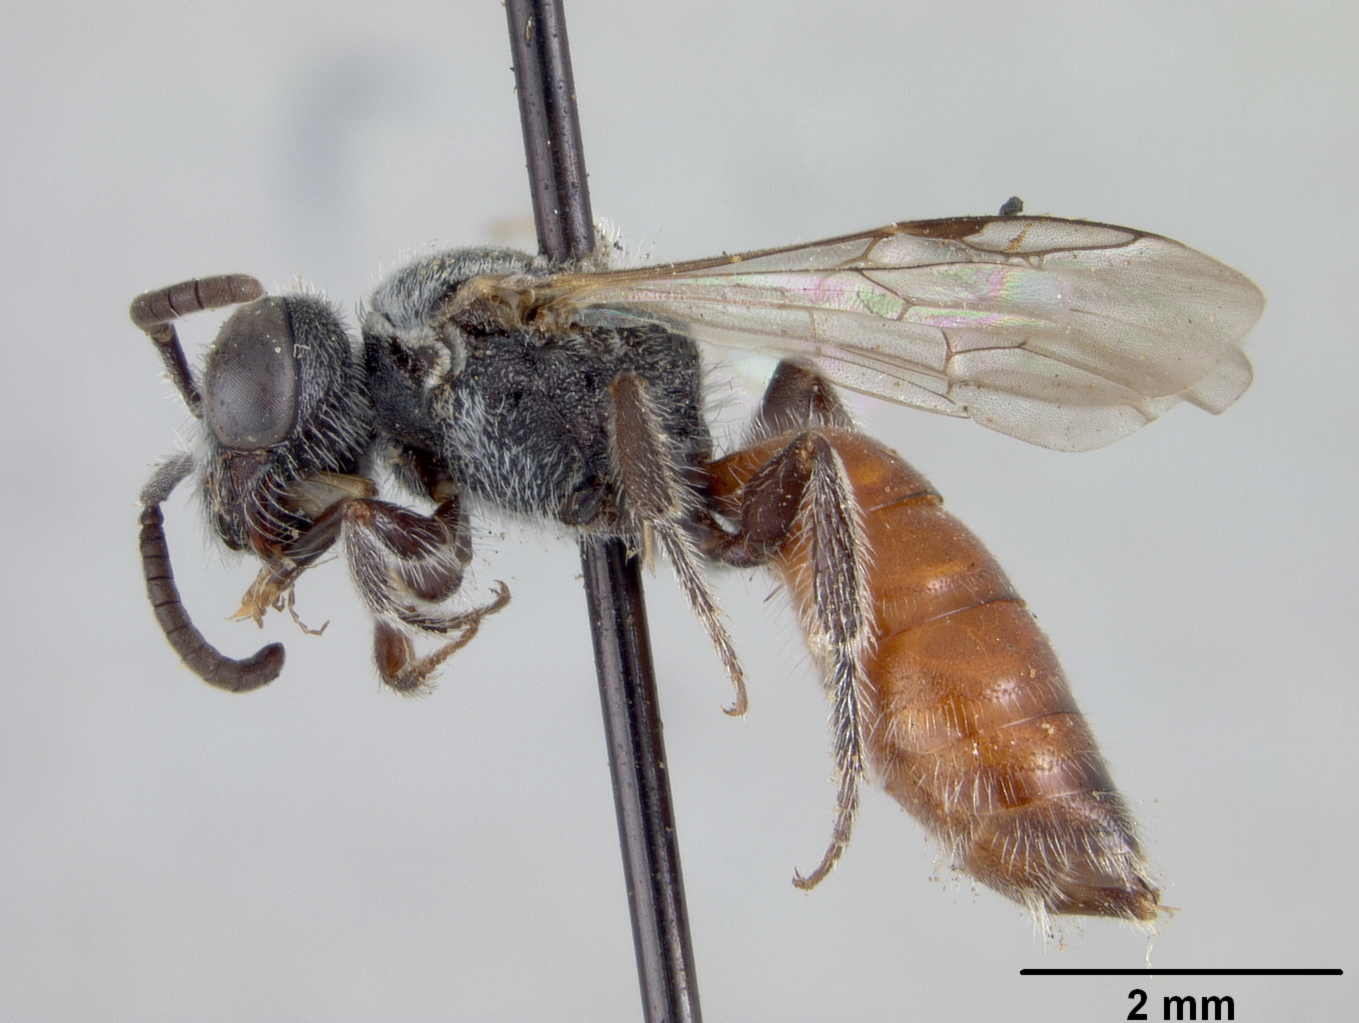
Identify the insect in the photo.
Sphecodes manni
